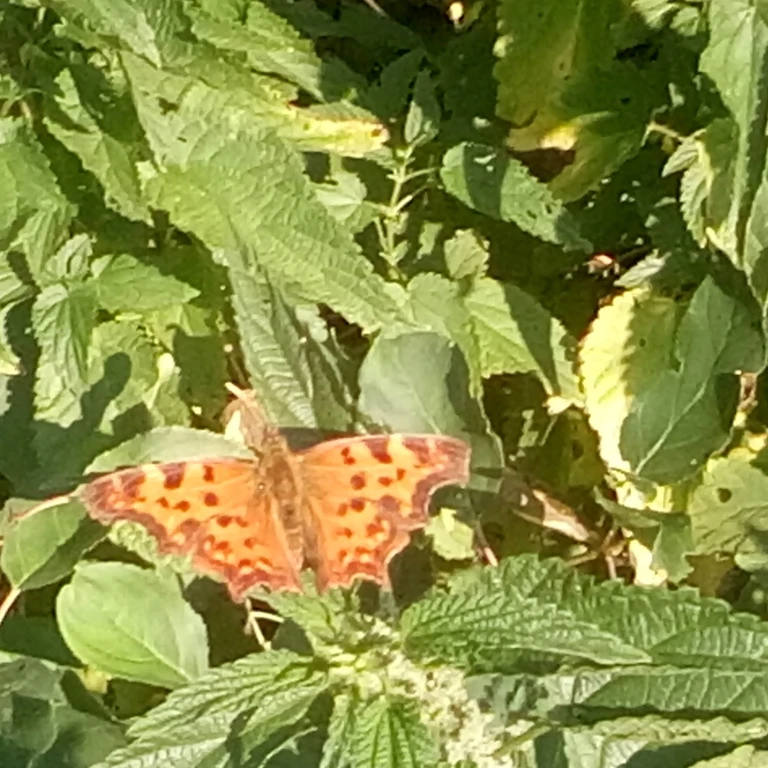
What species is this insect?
Polygonia c-album
